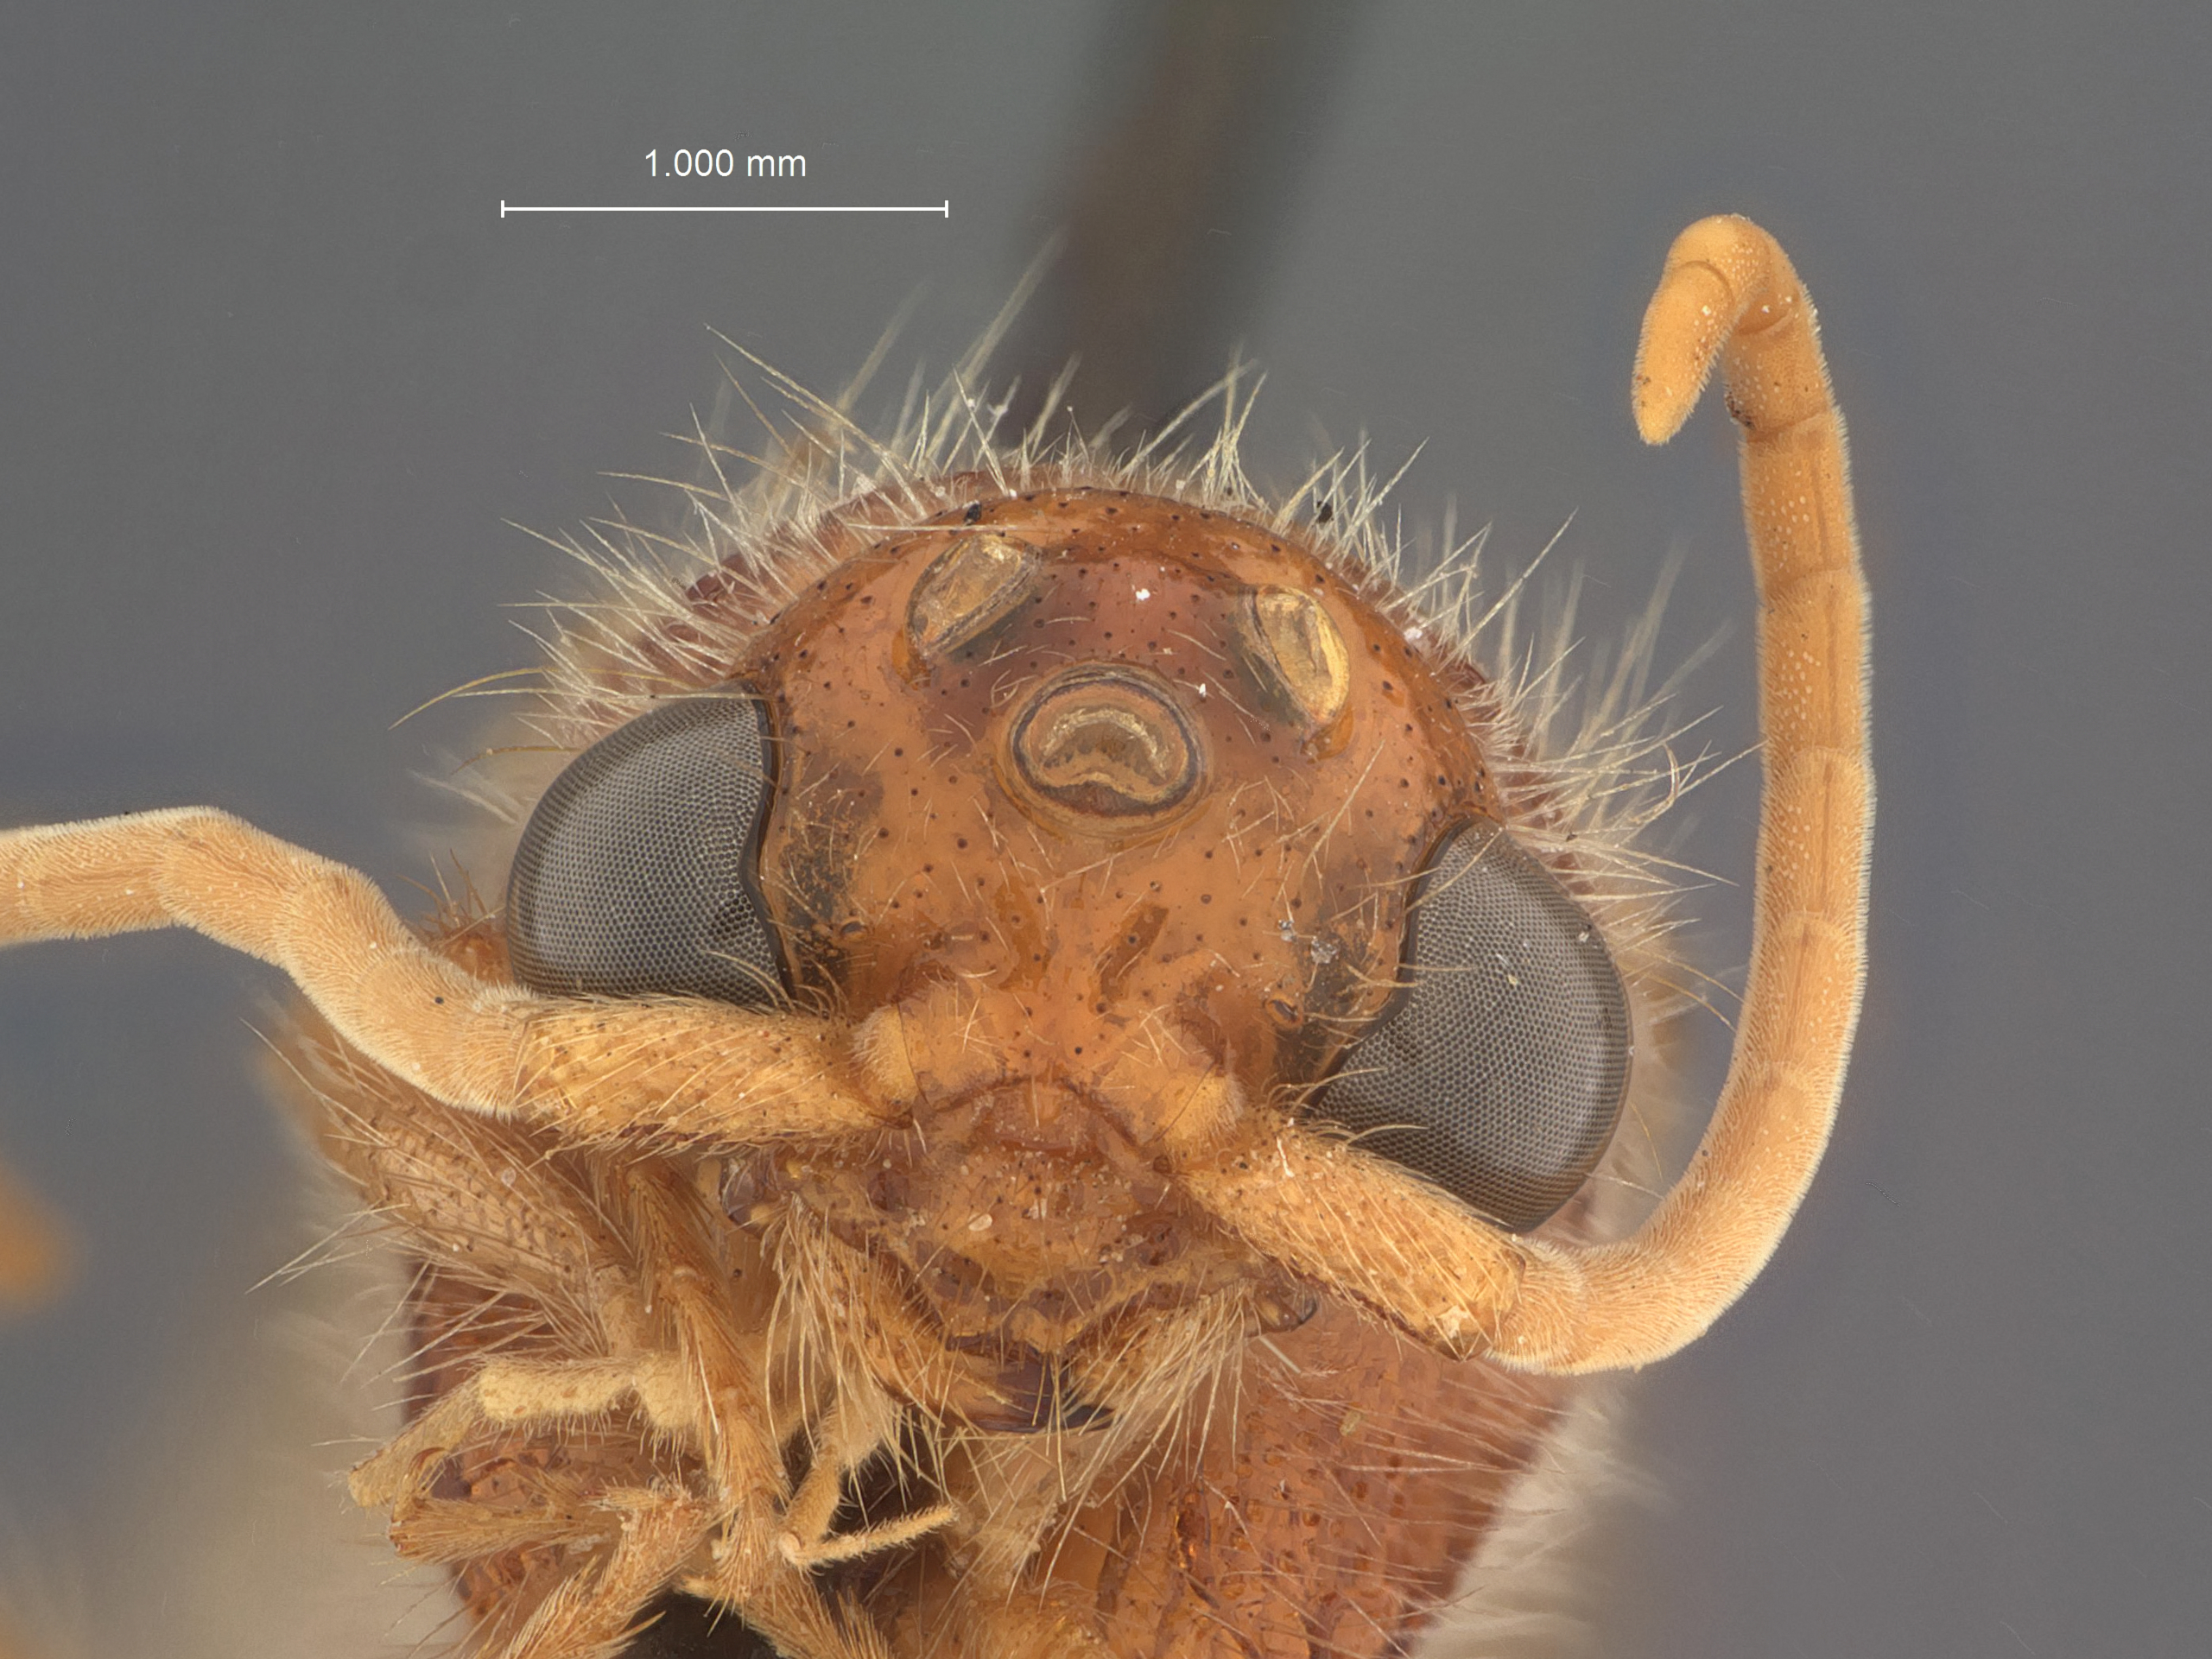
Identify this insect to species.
Sphaeropthalma carinata
